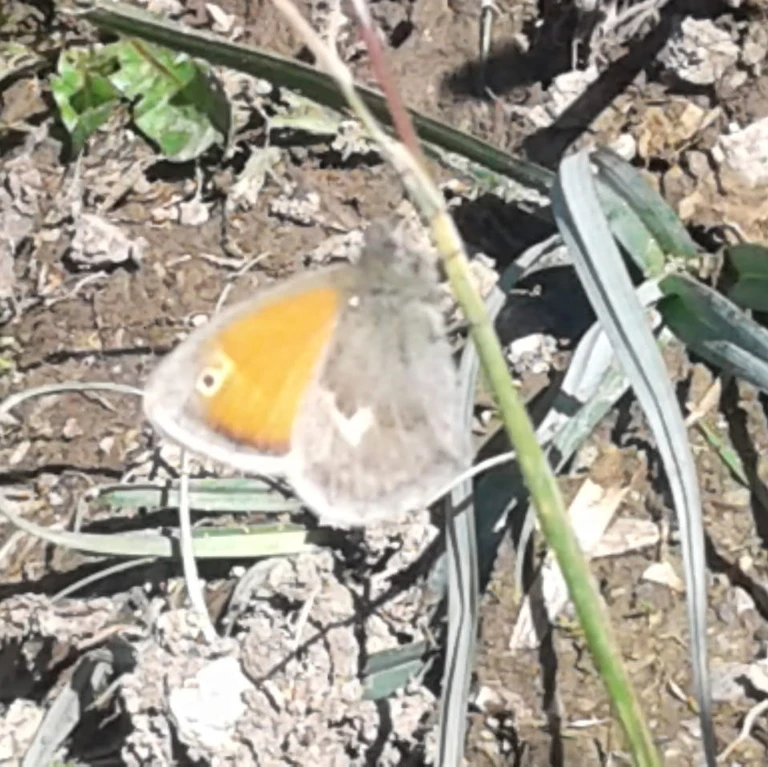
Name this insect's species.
Coenonympha pamphilus
